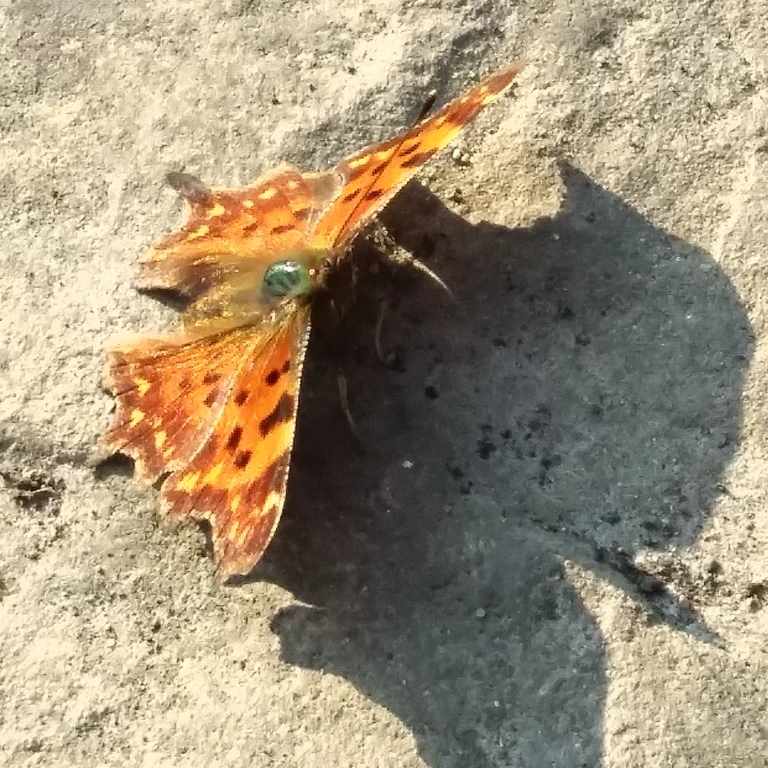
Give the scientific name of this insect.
Polygonia c-album
